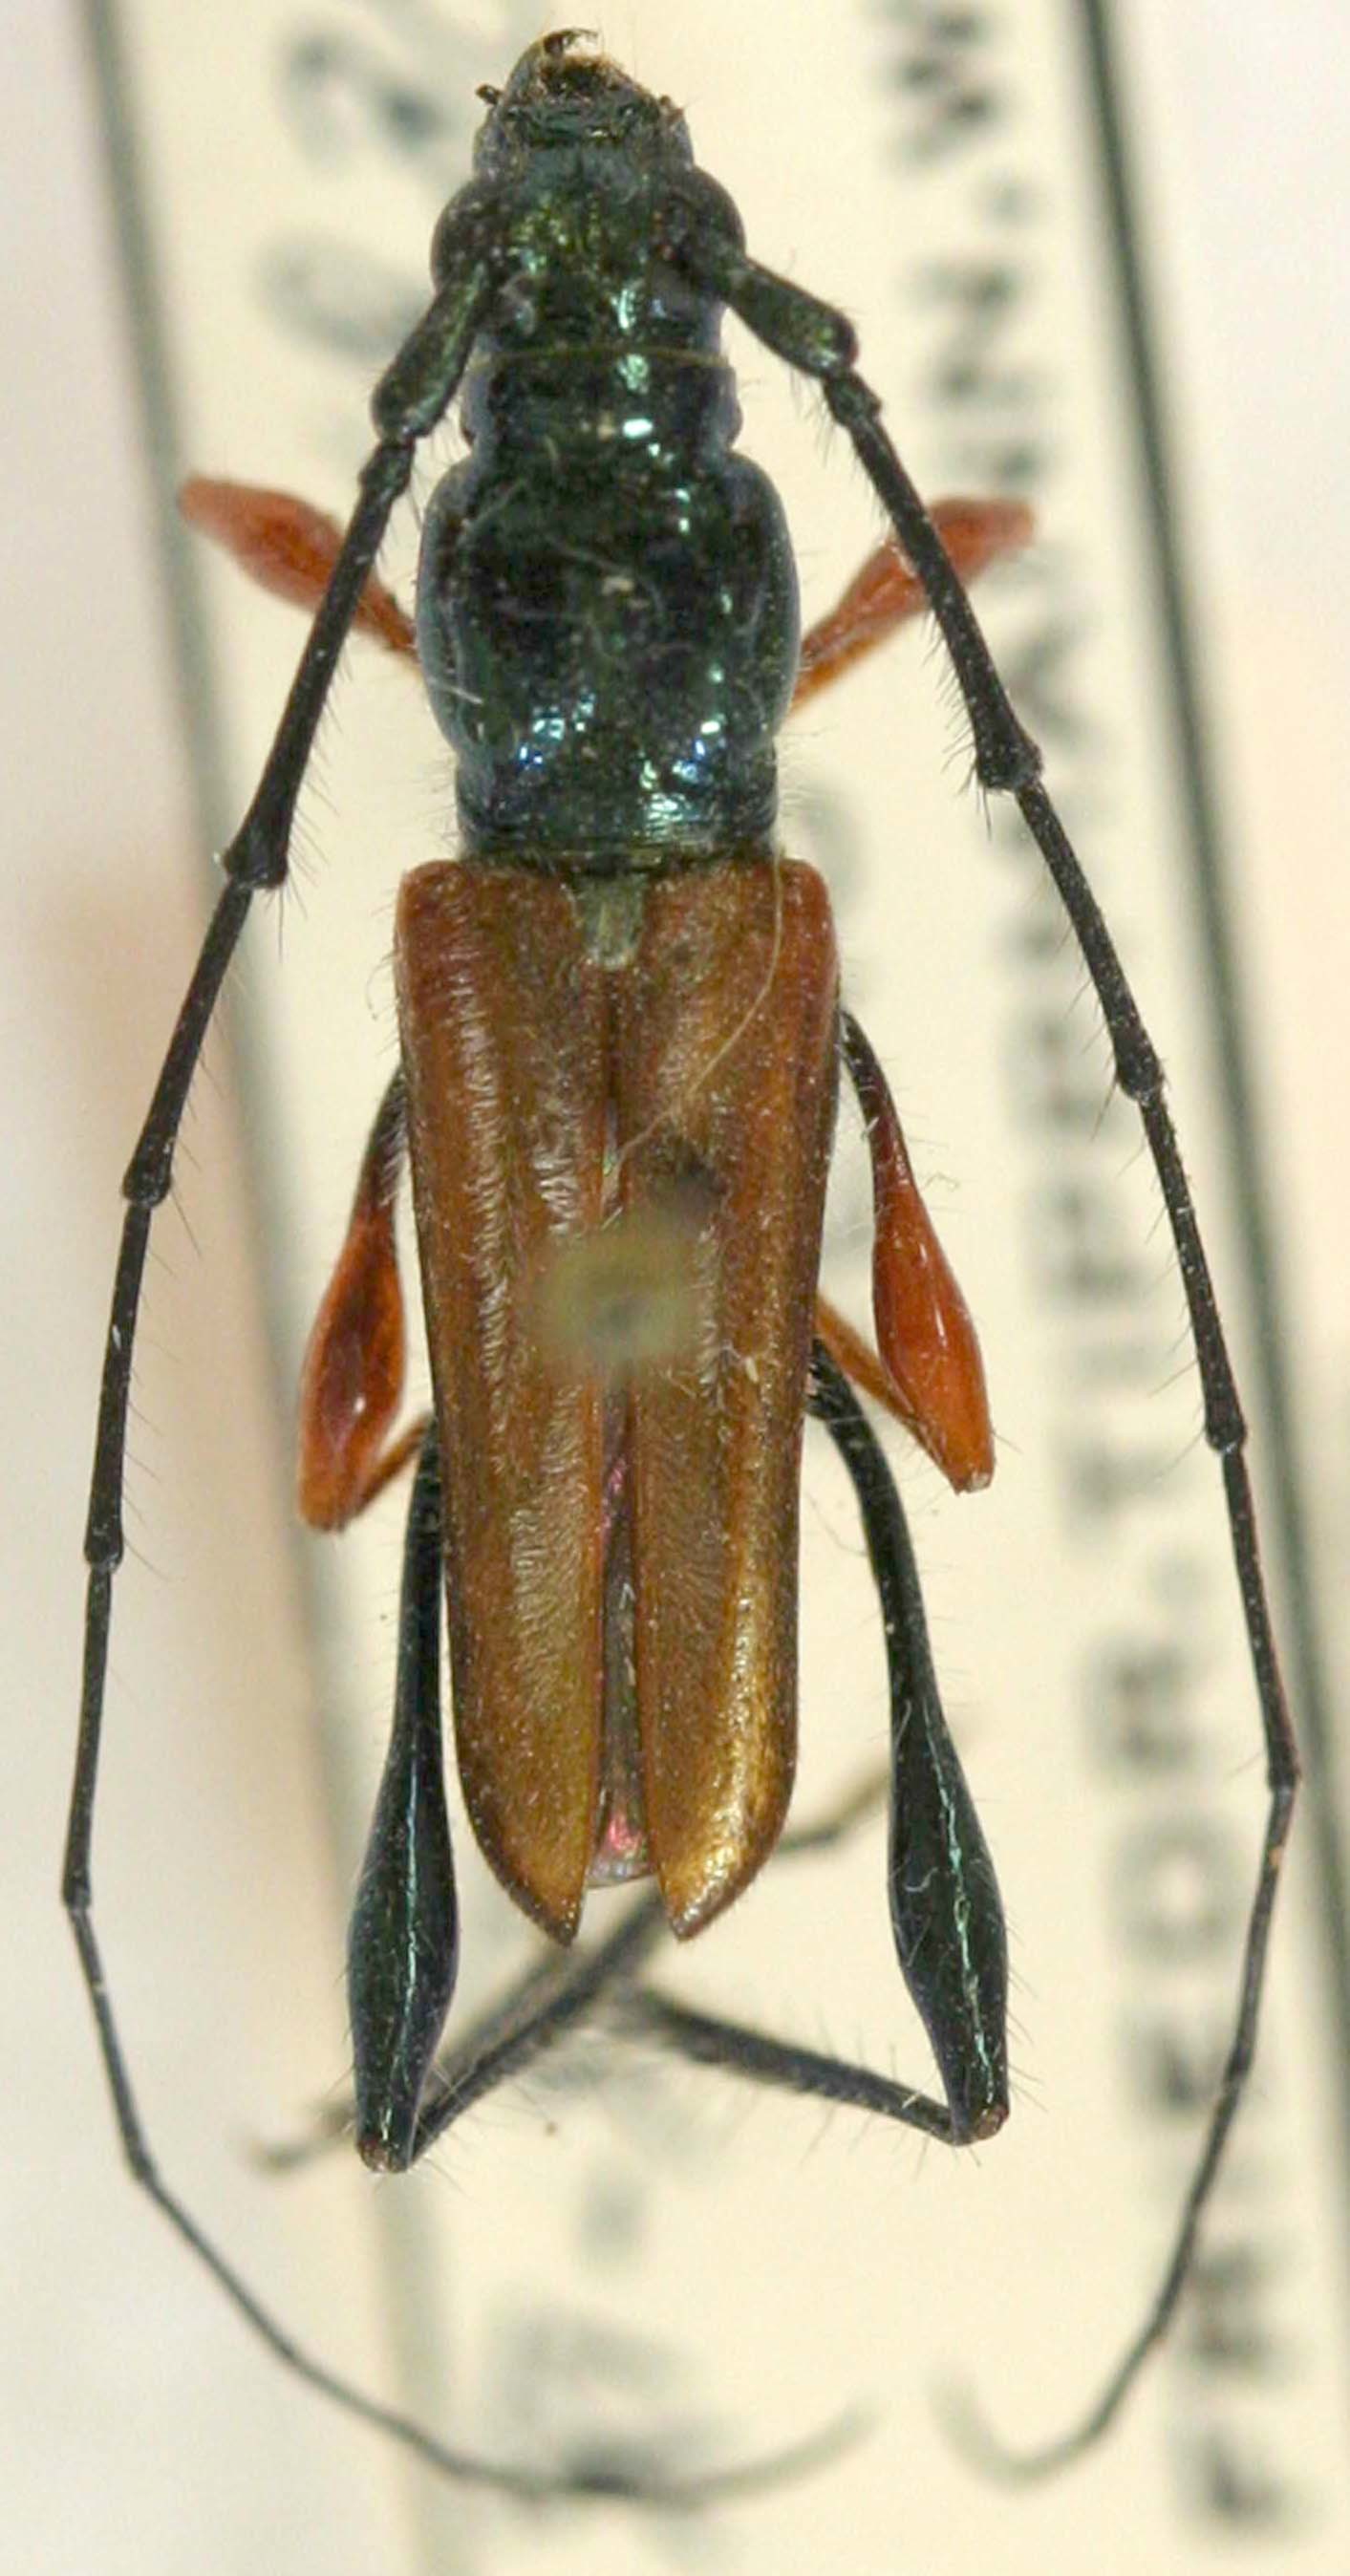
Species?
Closteropus herteli
